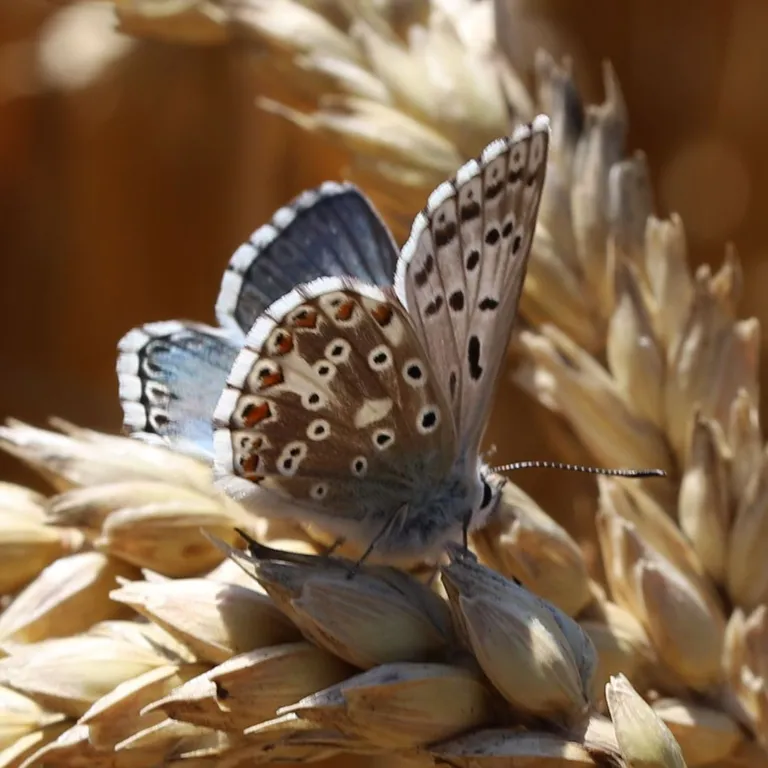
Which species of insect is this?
Lysandra coridon
